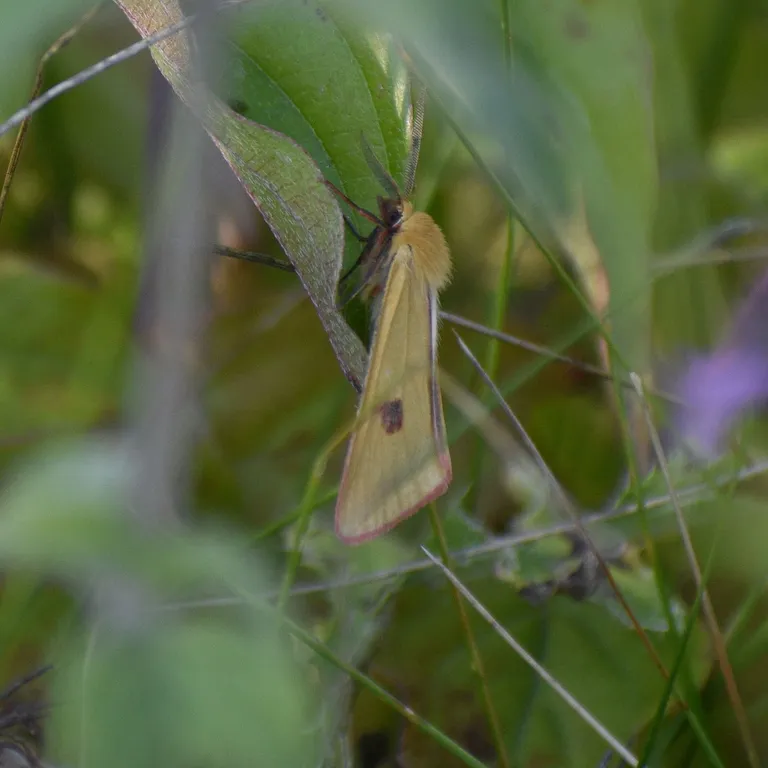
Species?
Diacrisia sannio
